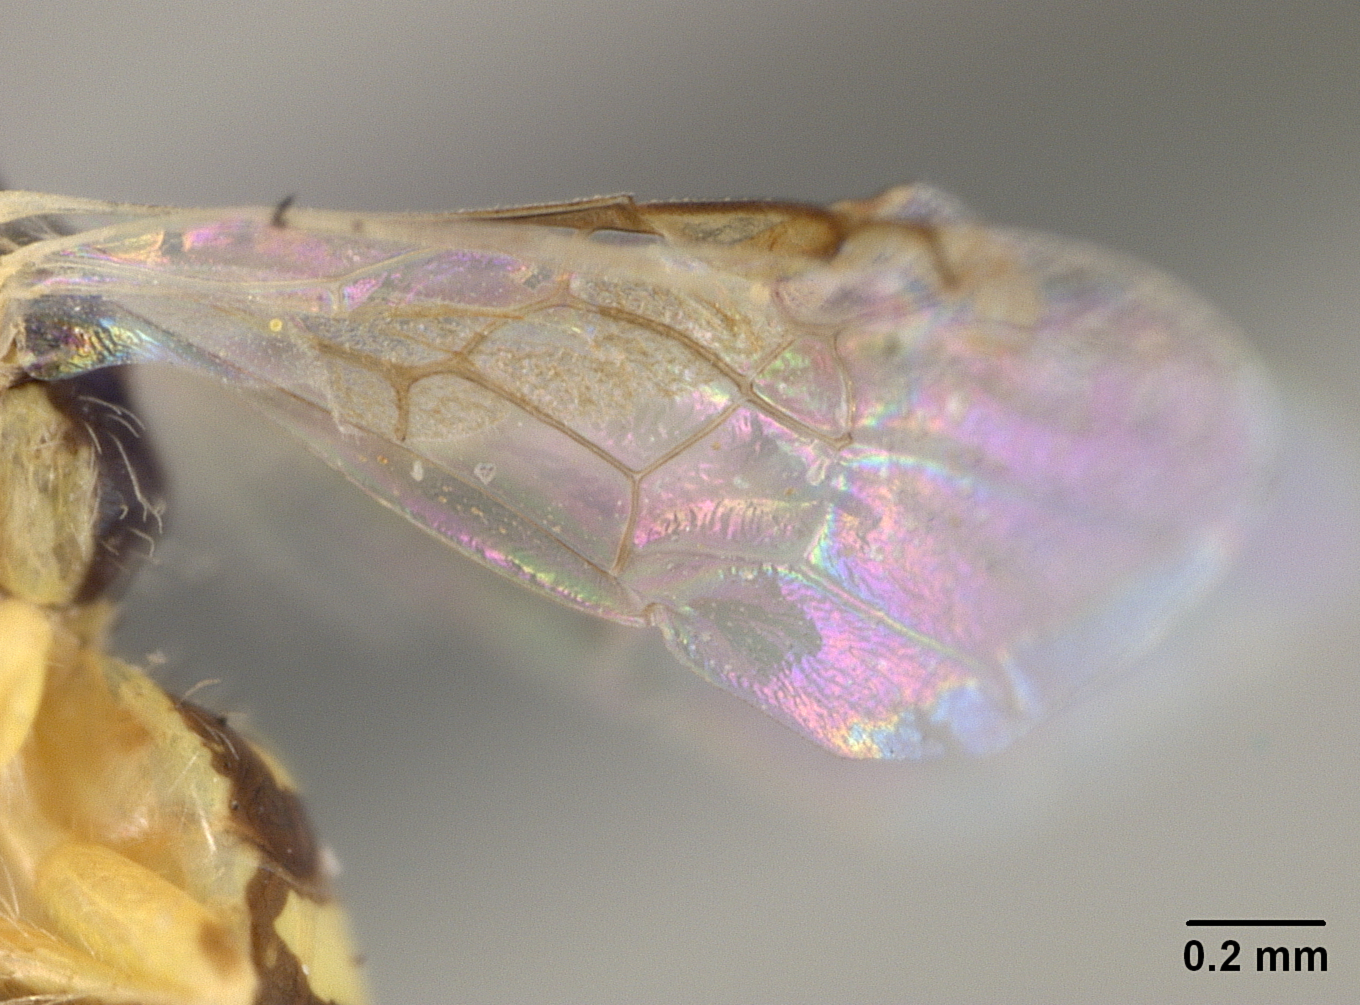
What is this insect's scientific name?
Perdita prosopidis
